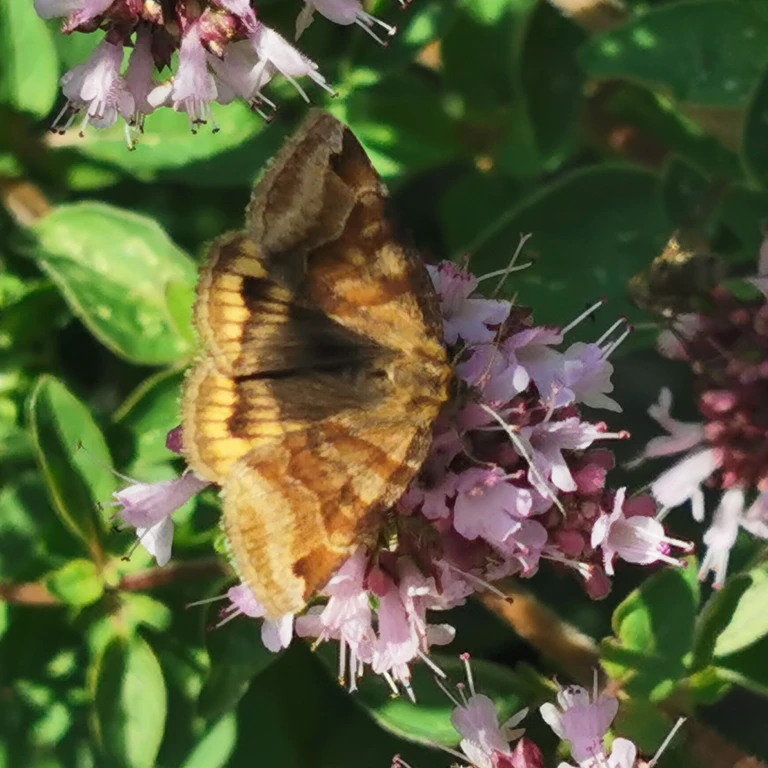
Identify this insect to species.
Euclidia glyphica
